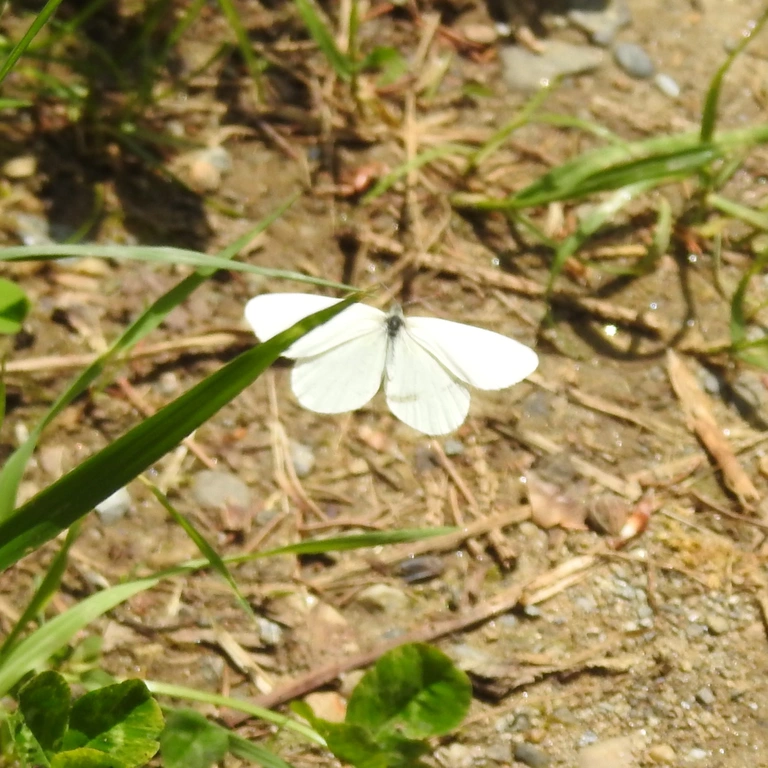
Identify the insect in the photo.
Leptidea sinapis/juvernica
